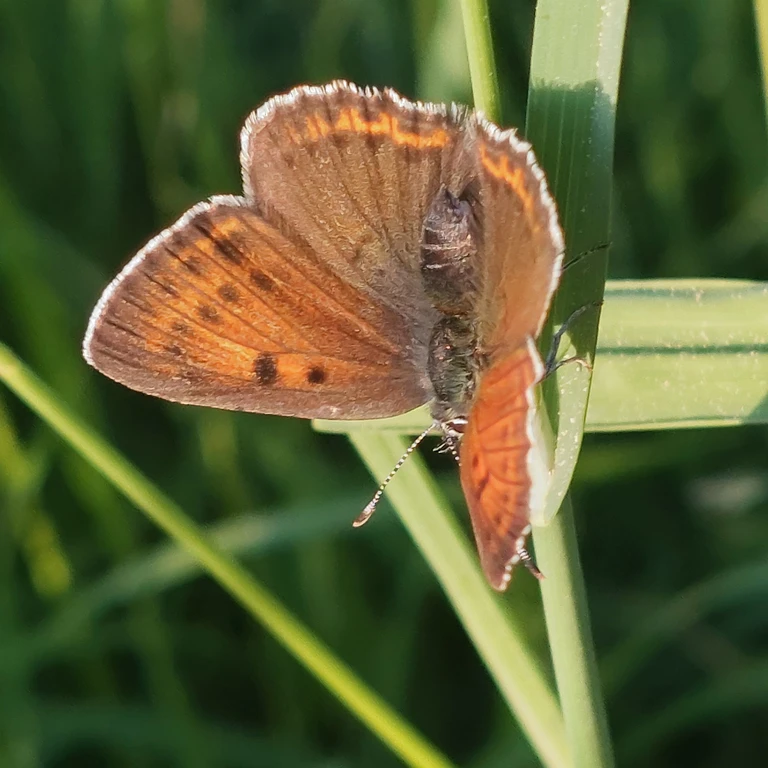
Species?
Lycaena hippothoe (also Palaeochrysophanus hippothoe)
